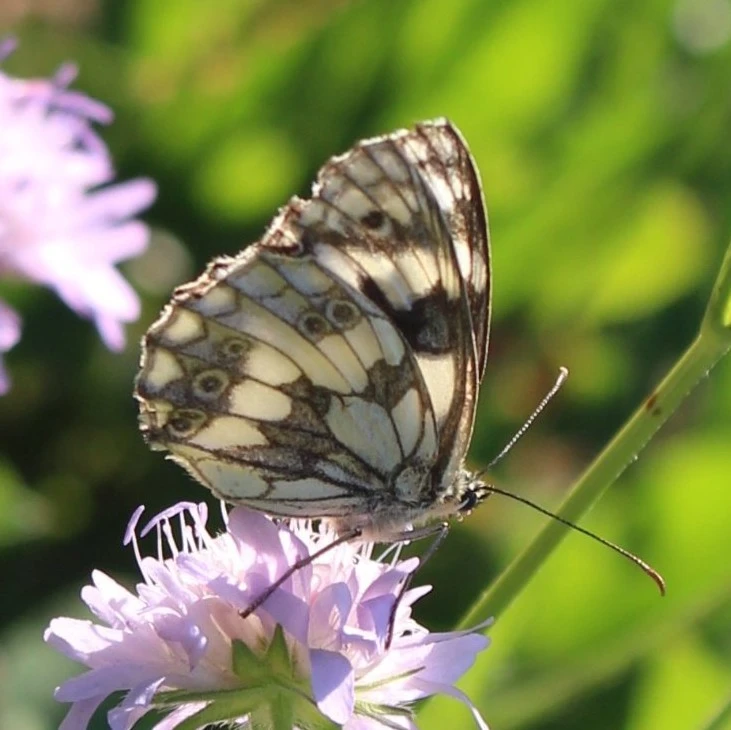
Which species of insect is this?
Melanargia galathea
